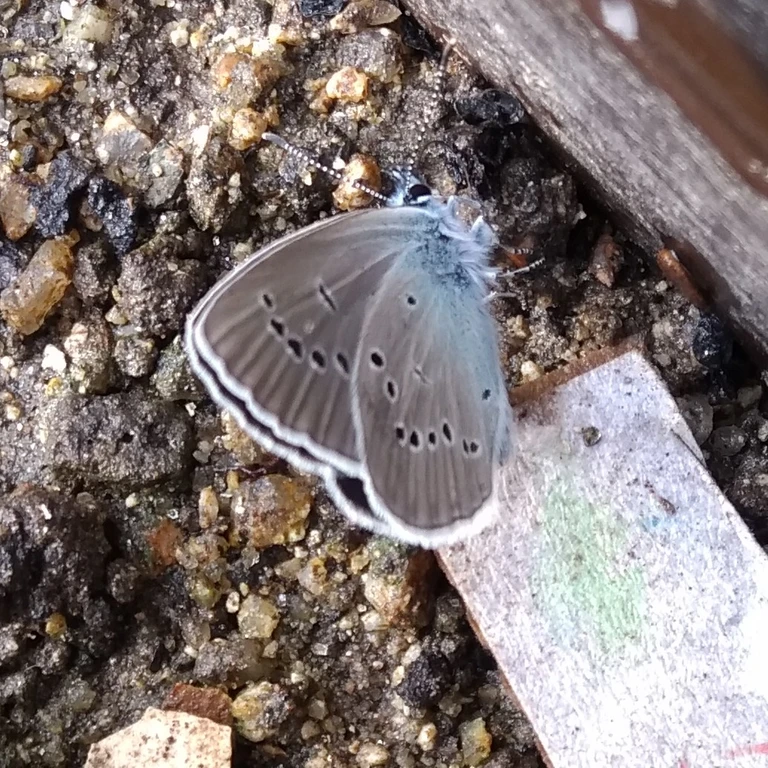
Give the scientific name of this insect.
Cyaniris semiargus
